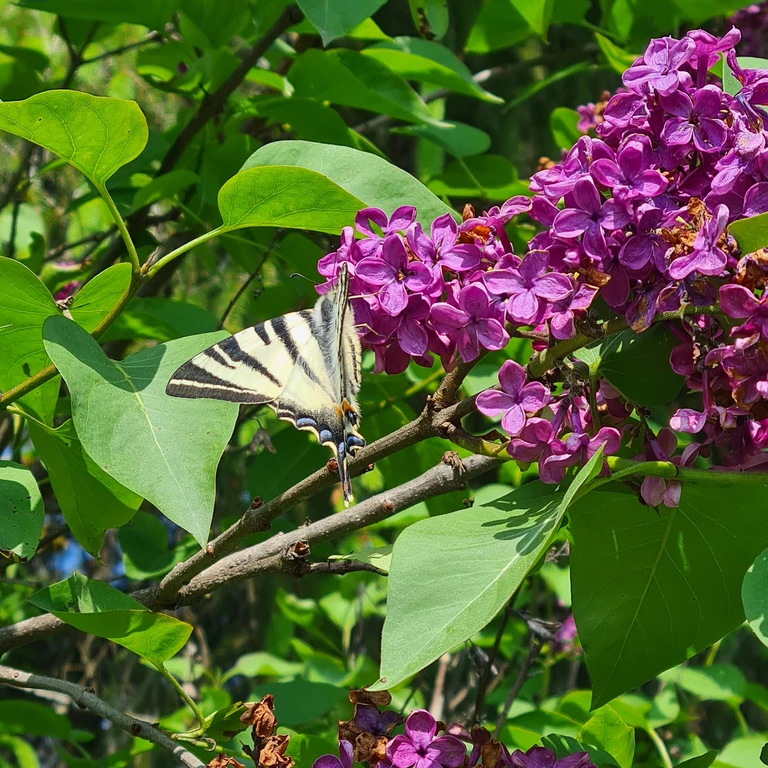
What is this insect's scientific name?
Iphiclides podalirius
